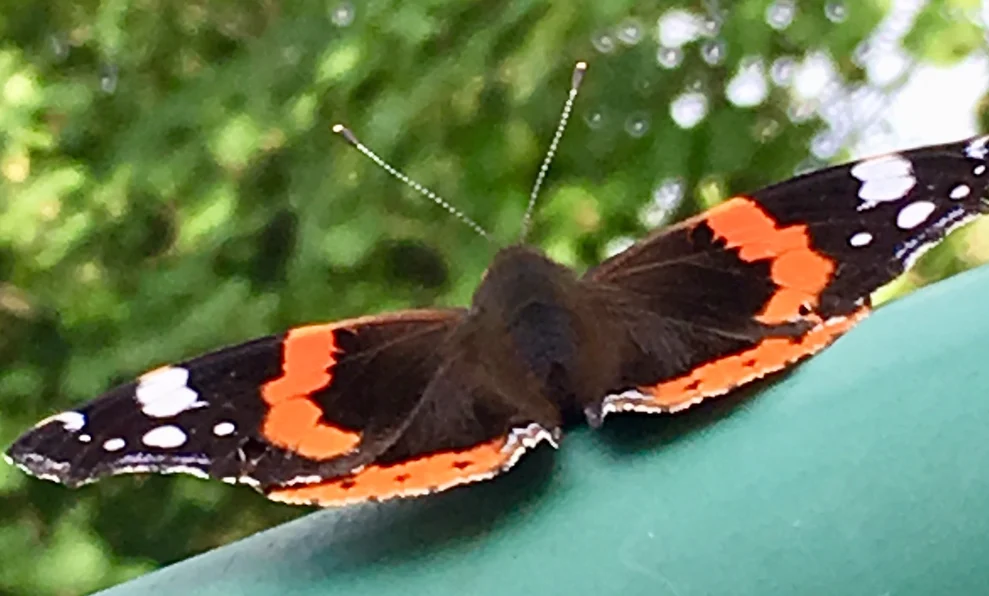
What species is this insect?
Vanessa atalanta
